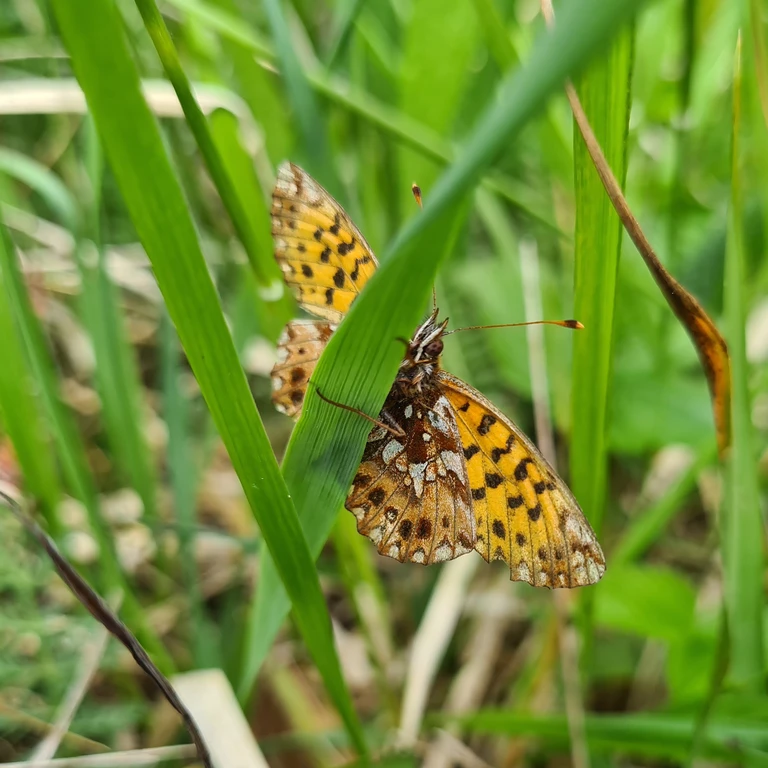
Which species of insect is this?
Boloria dia
